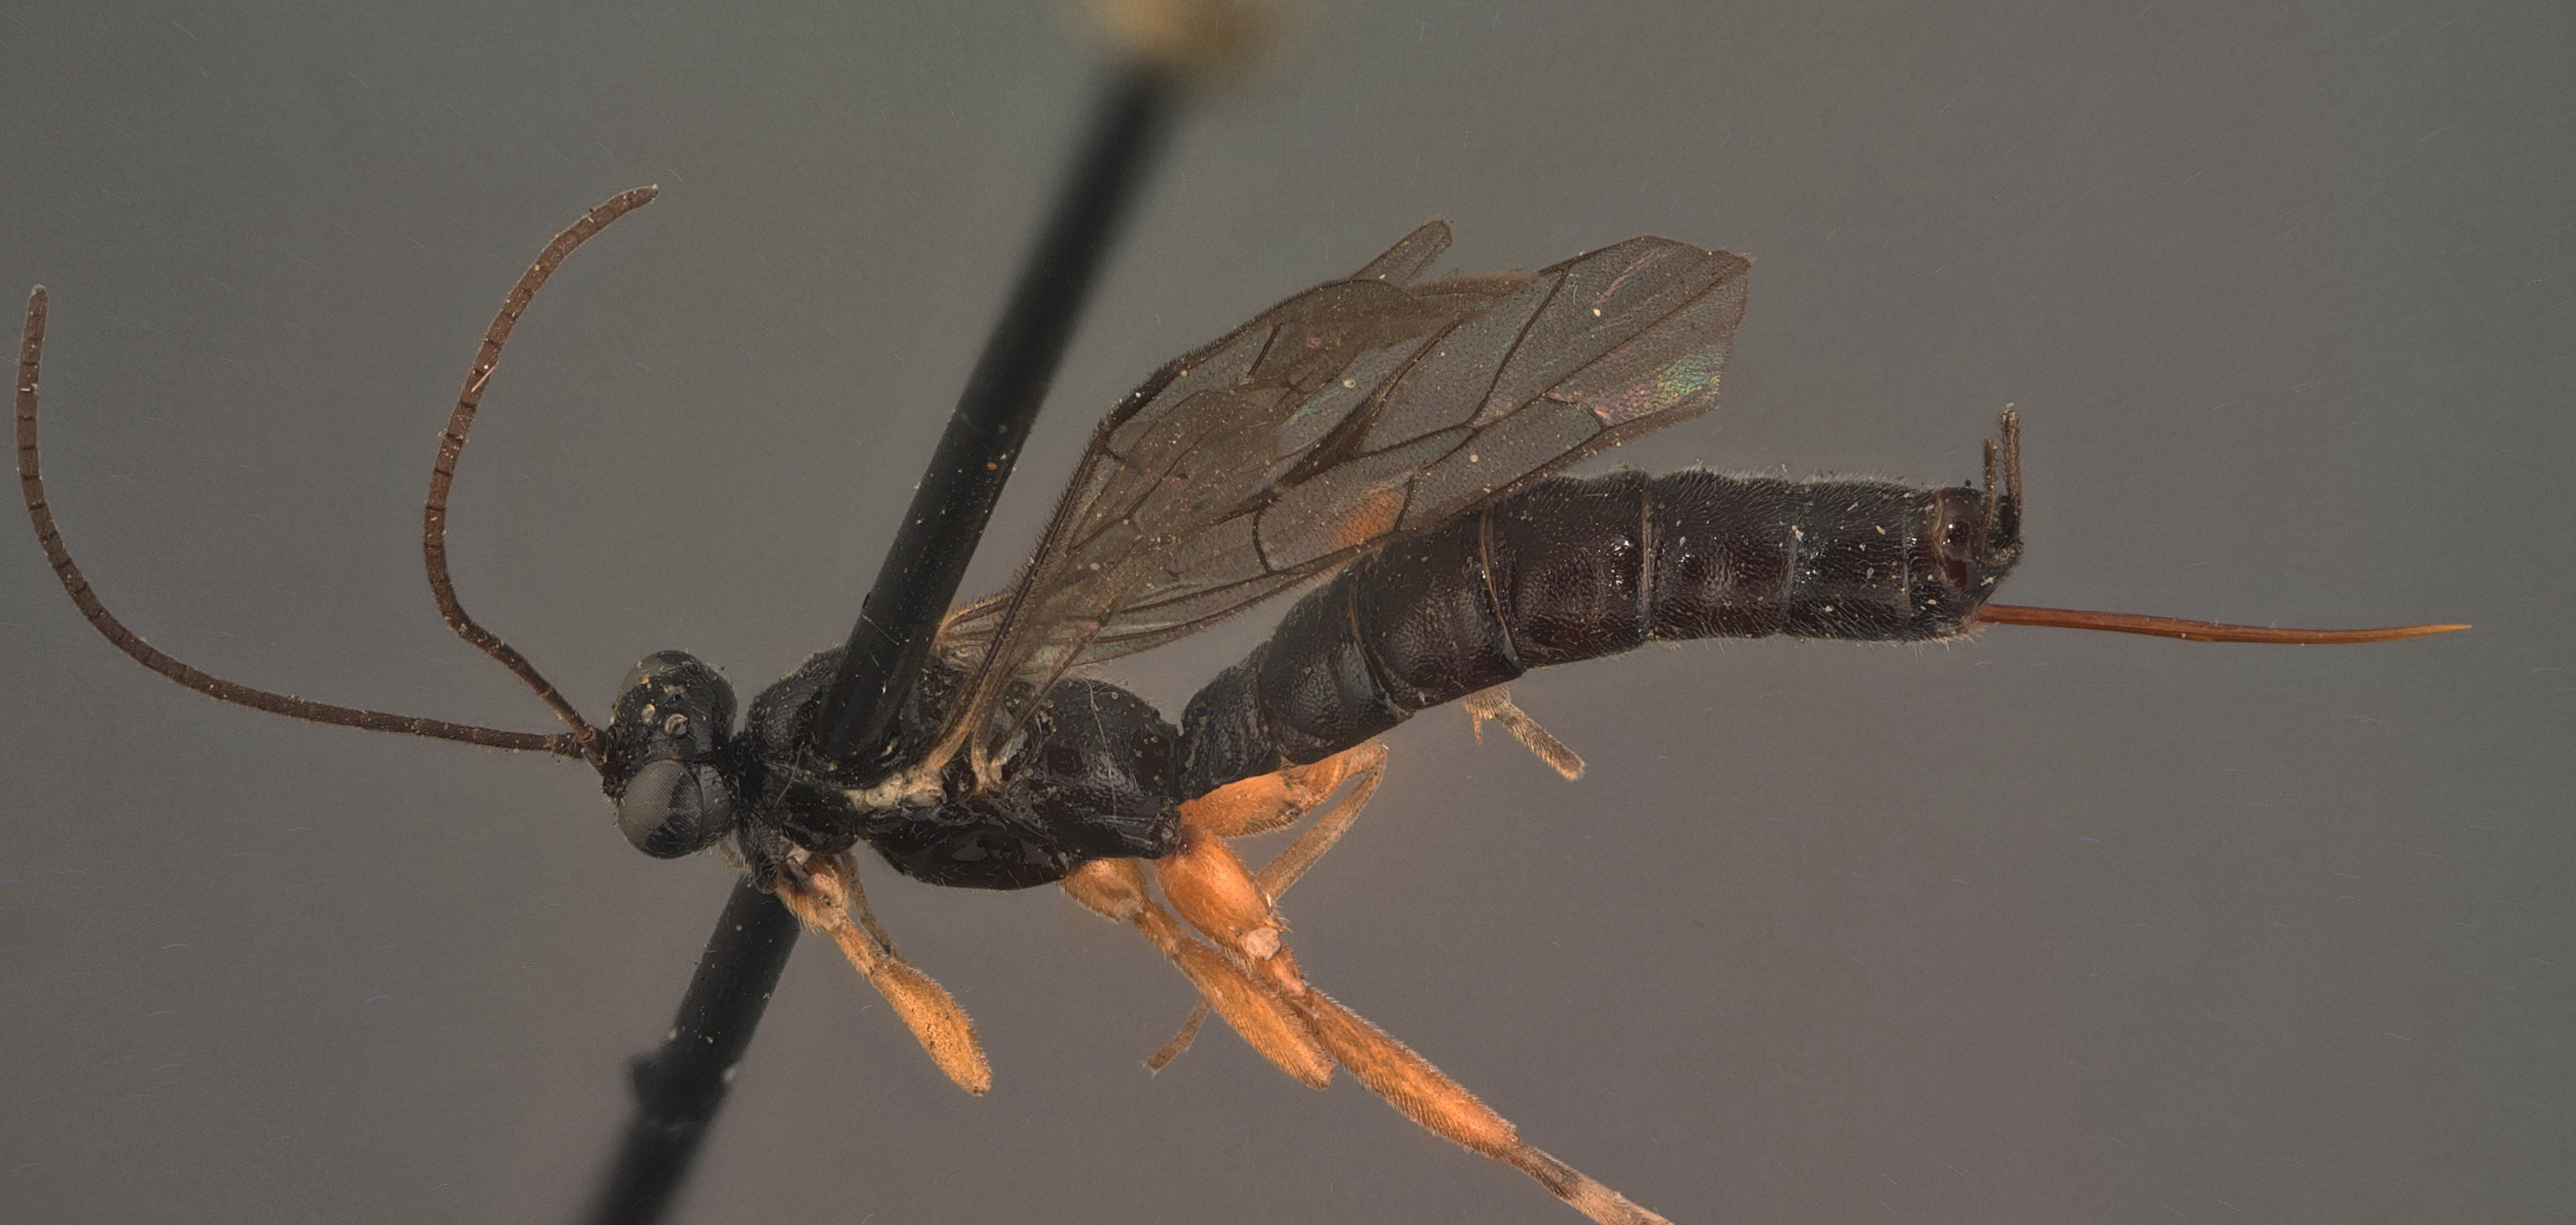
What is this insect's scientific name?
Clistopyga atrata
